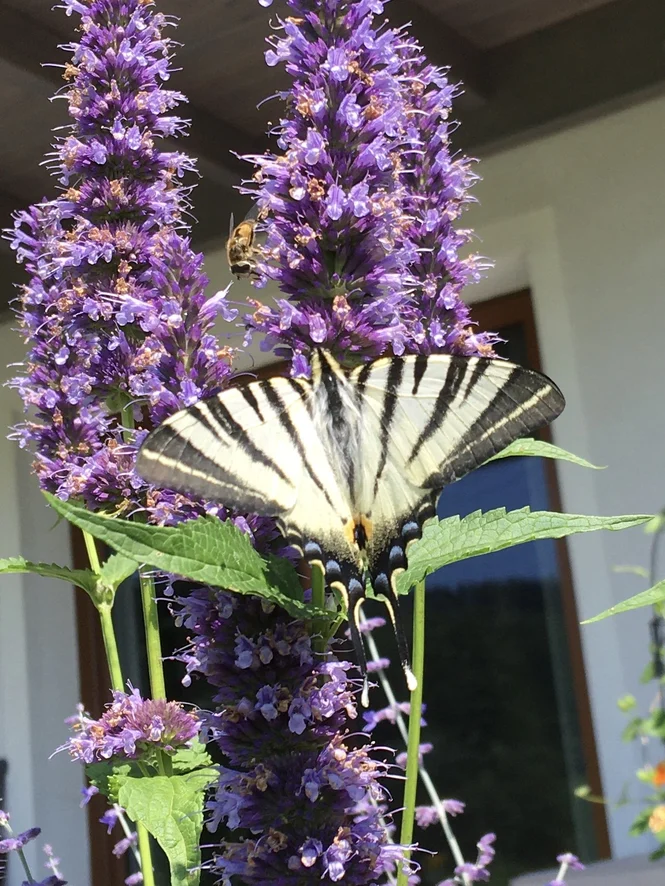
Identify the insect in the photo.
Iphiclides podalirius
